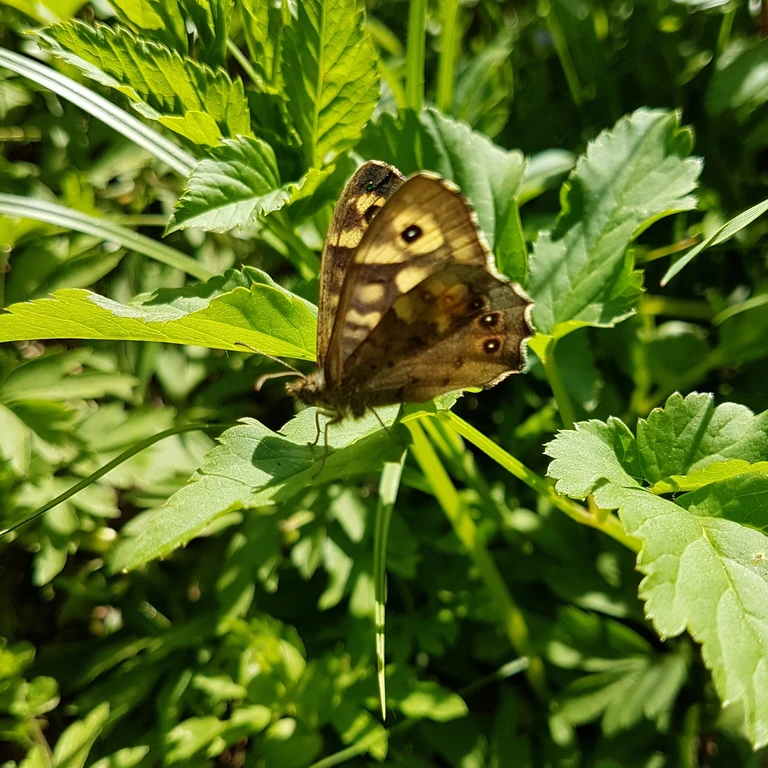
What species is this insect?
Pararge aegeria
